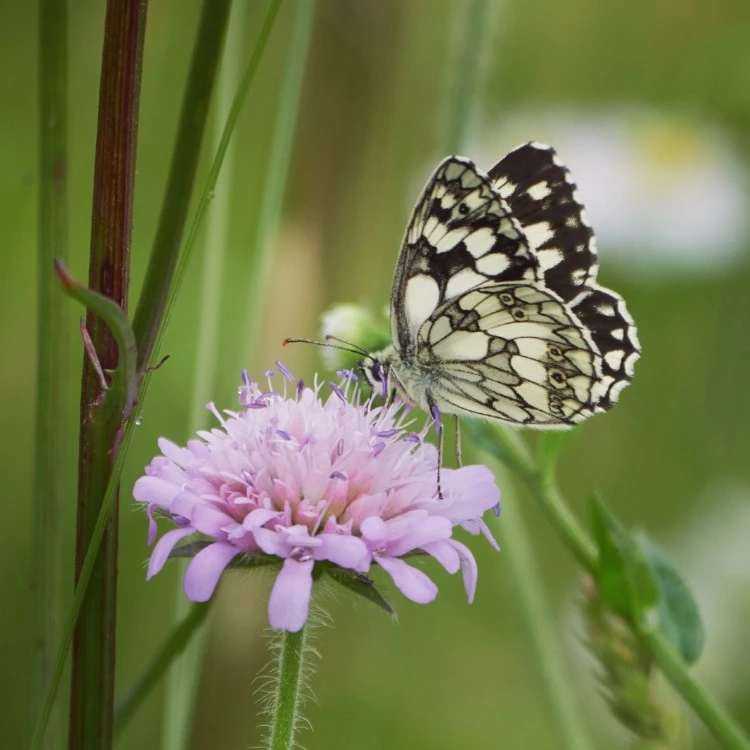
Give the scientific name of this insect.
Melanargia galathea
